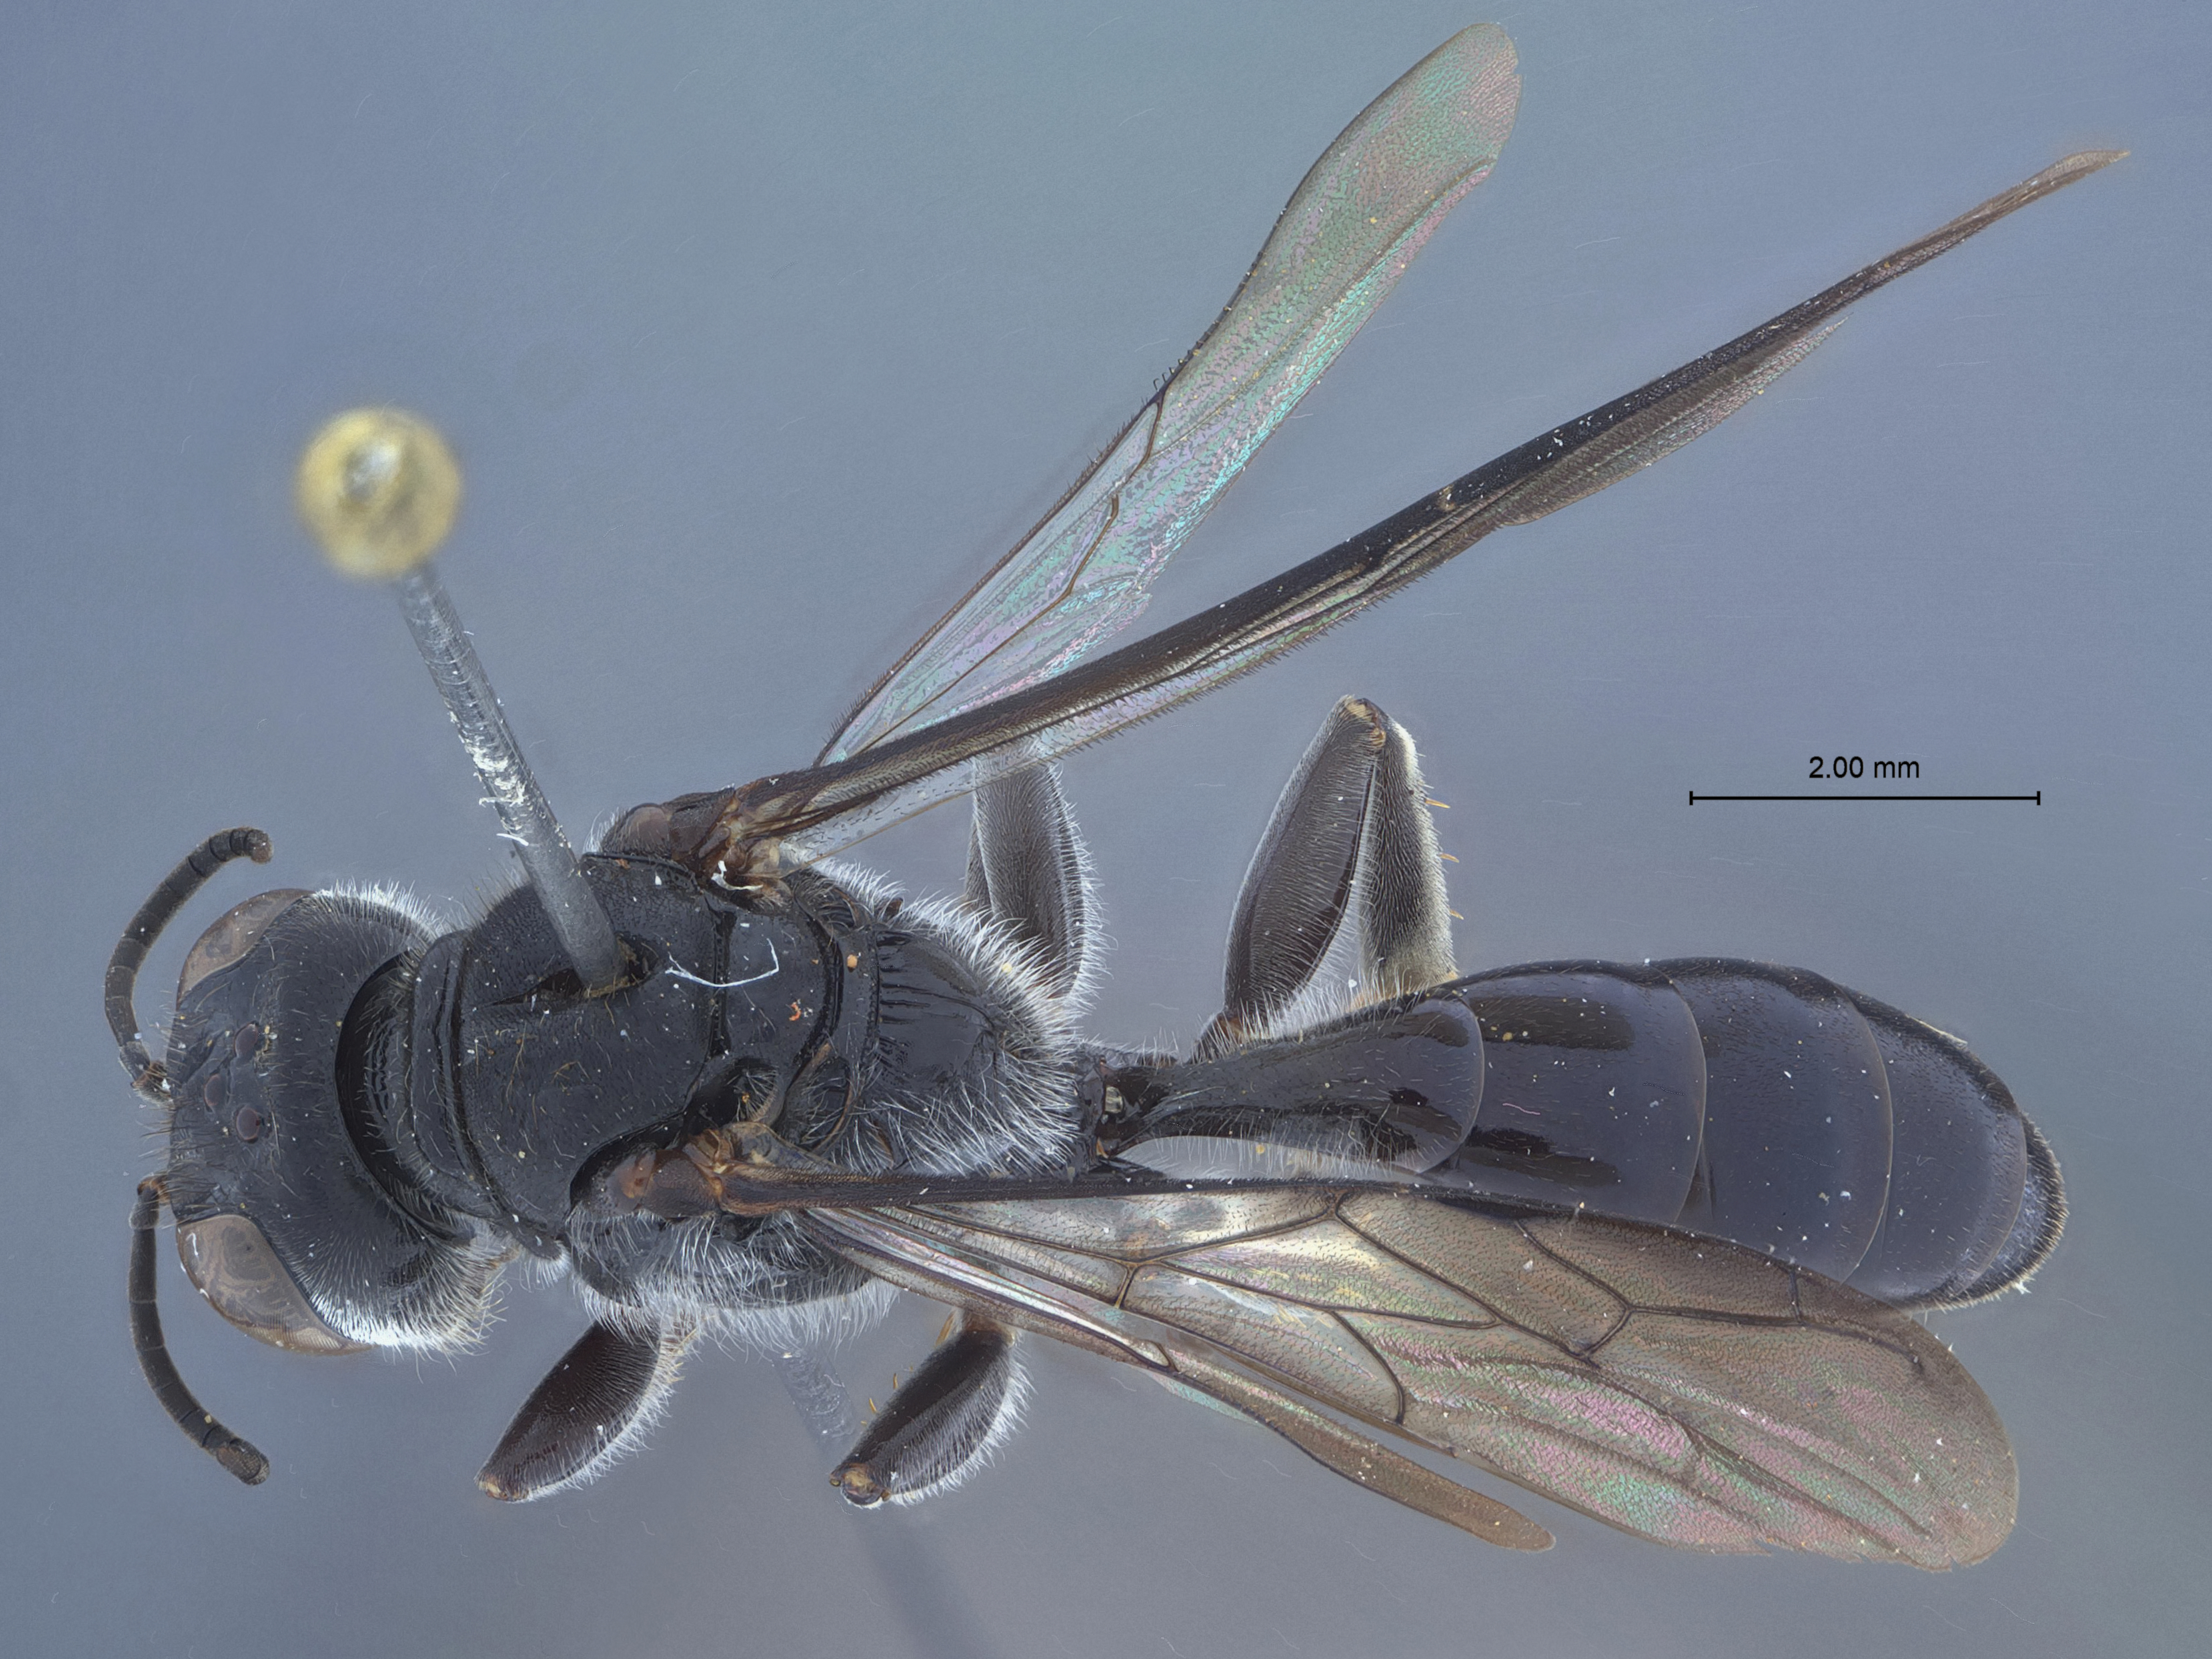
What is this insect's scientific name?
Crossocerus surusumi
